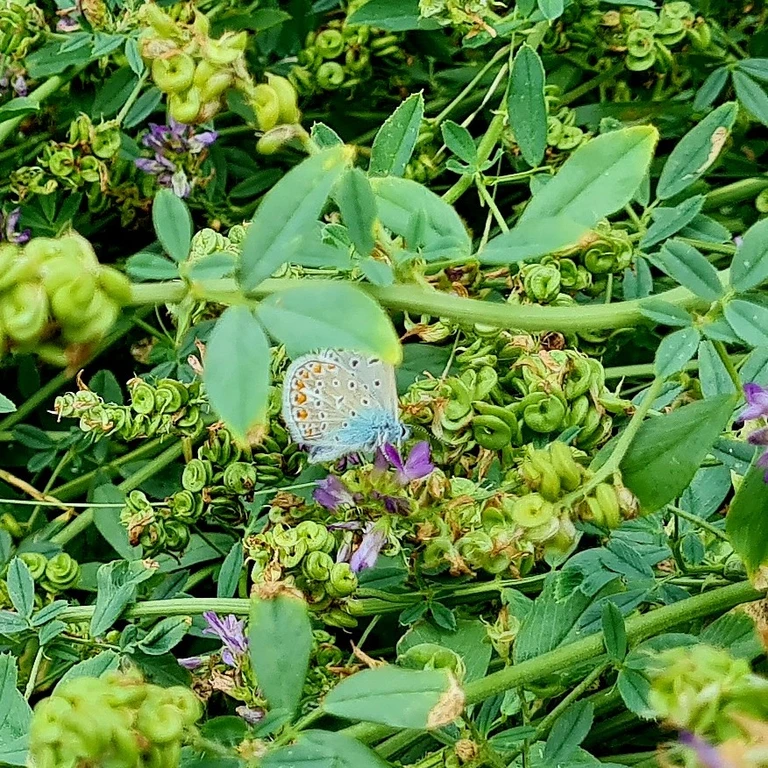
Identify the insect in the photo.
Polyommatus icarus
